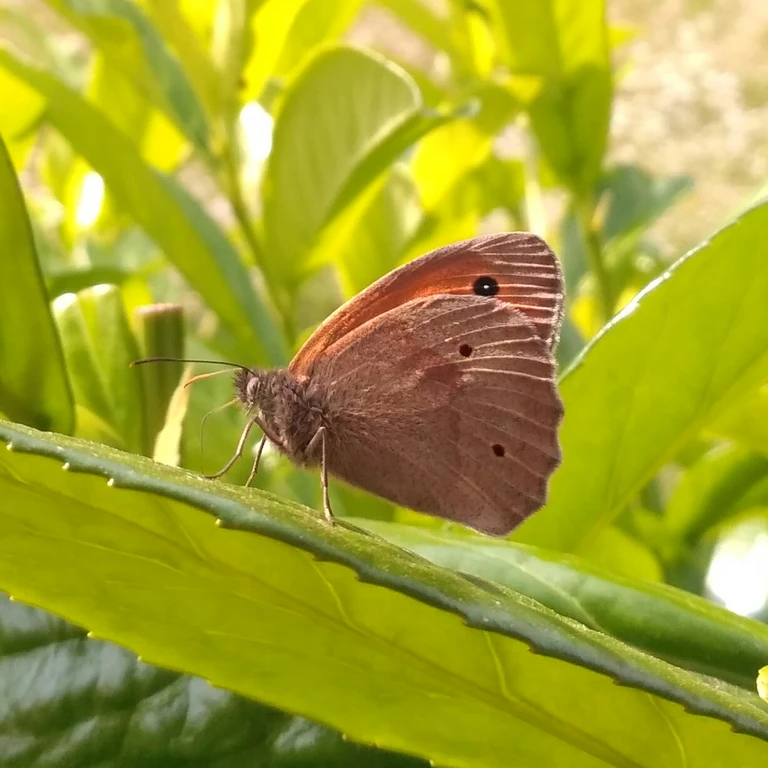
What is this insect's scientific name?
Maniola jurtina
